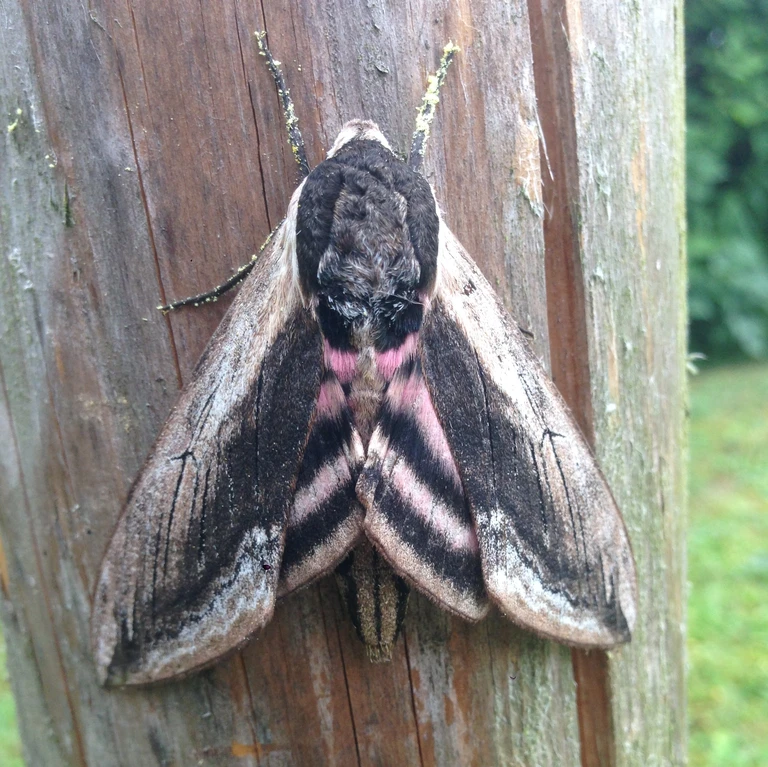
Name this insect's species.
Sphinx ligustri
